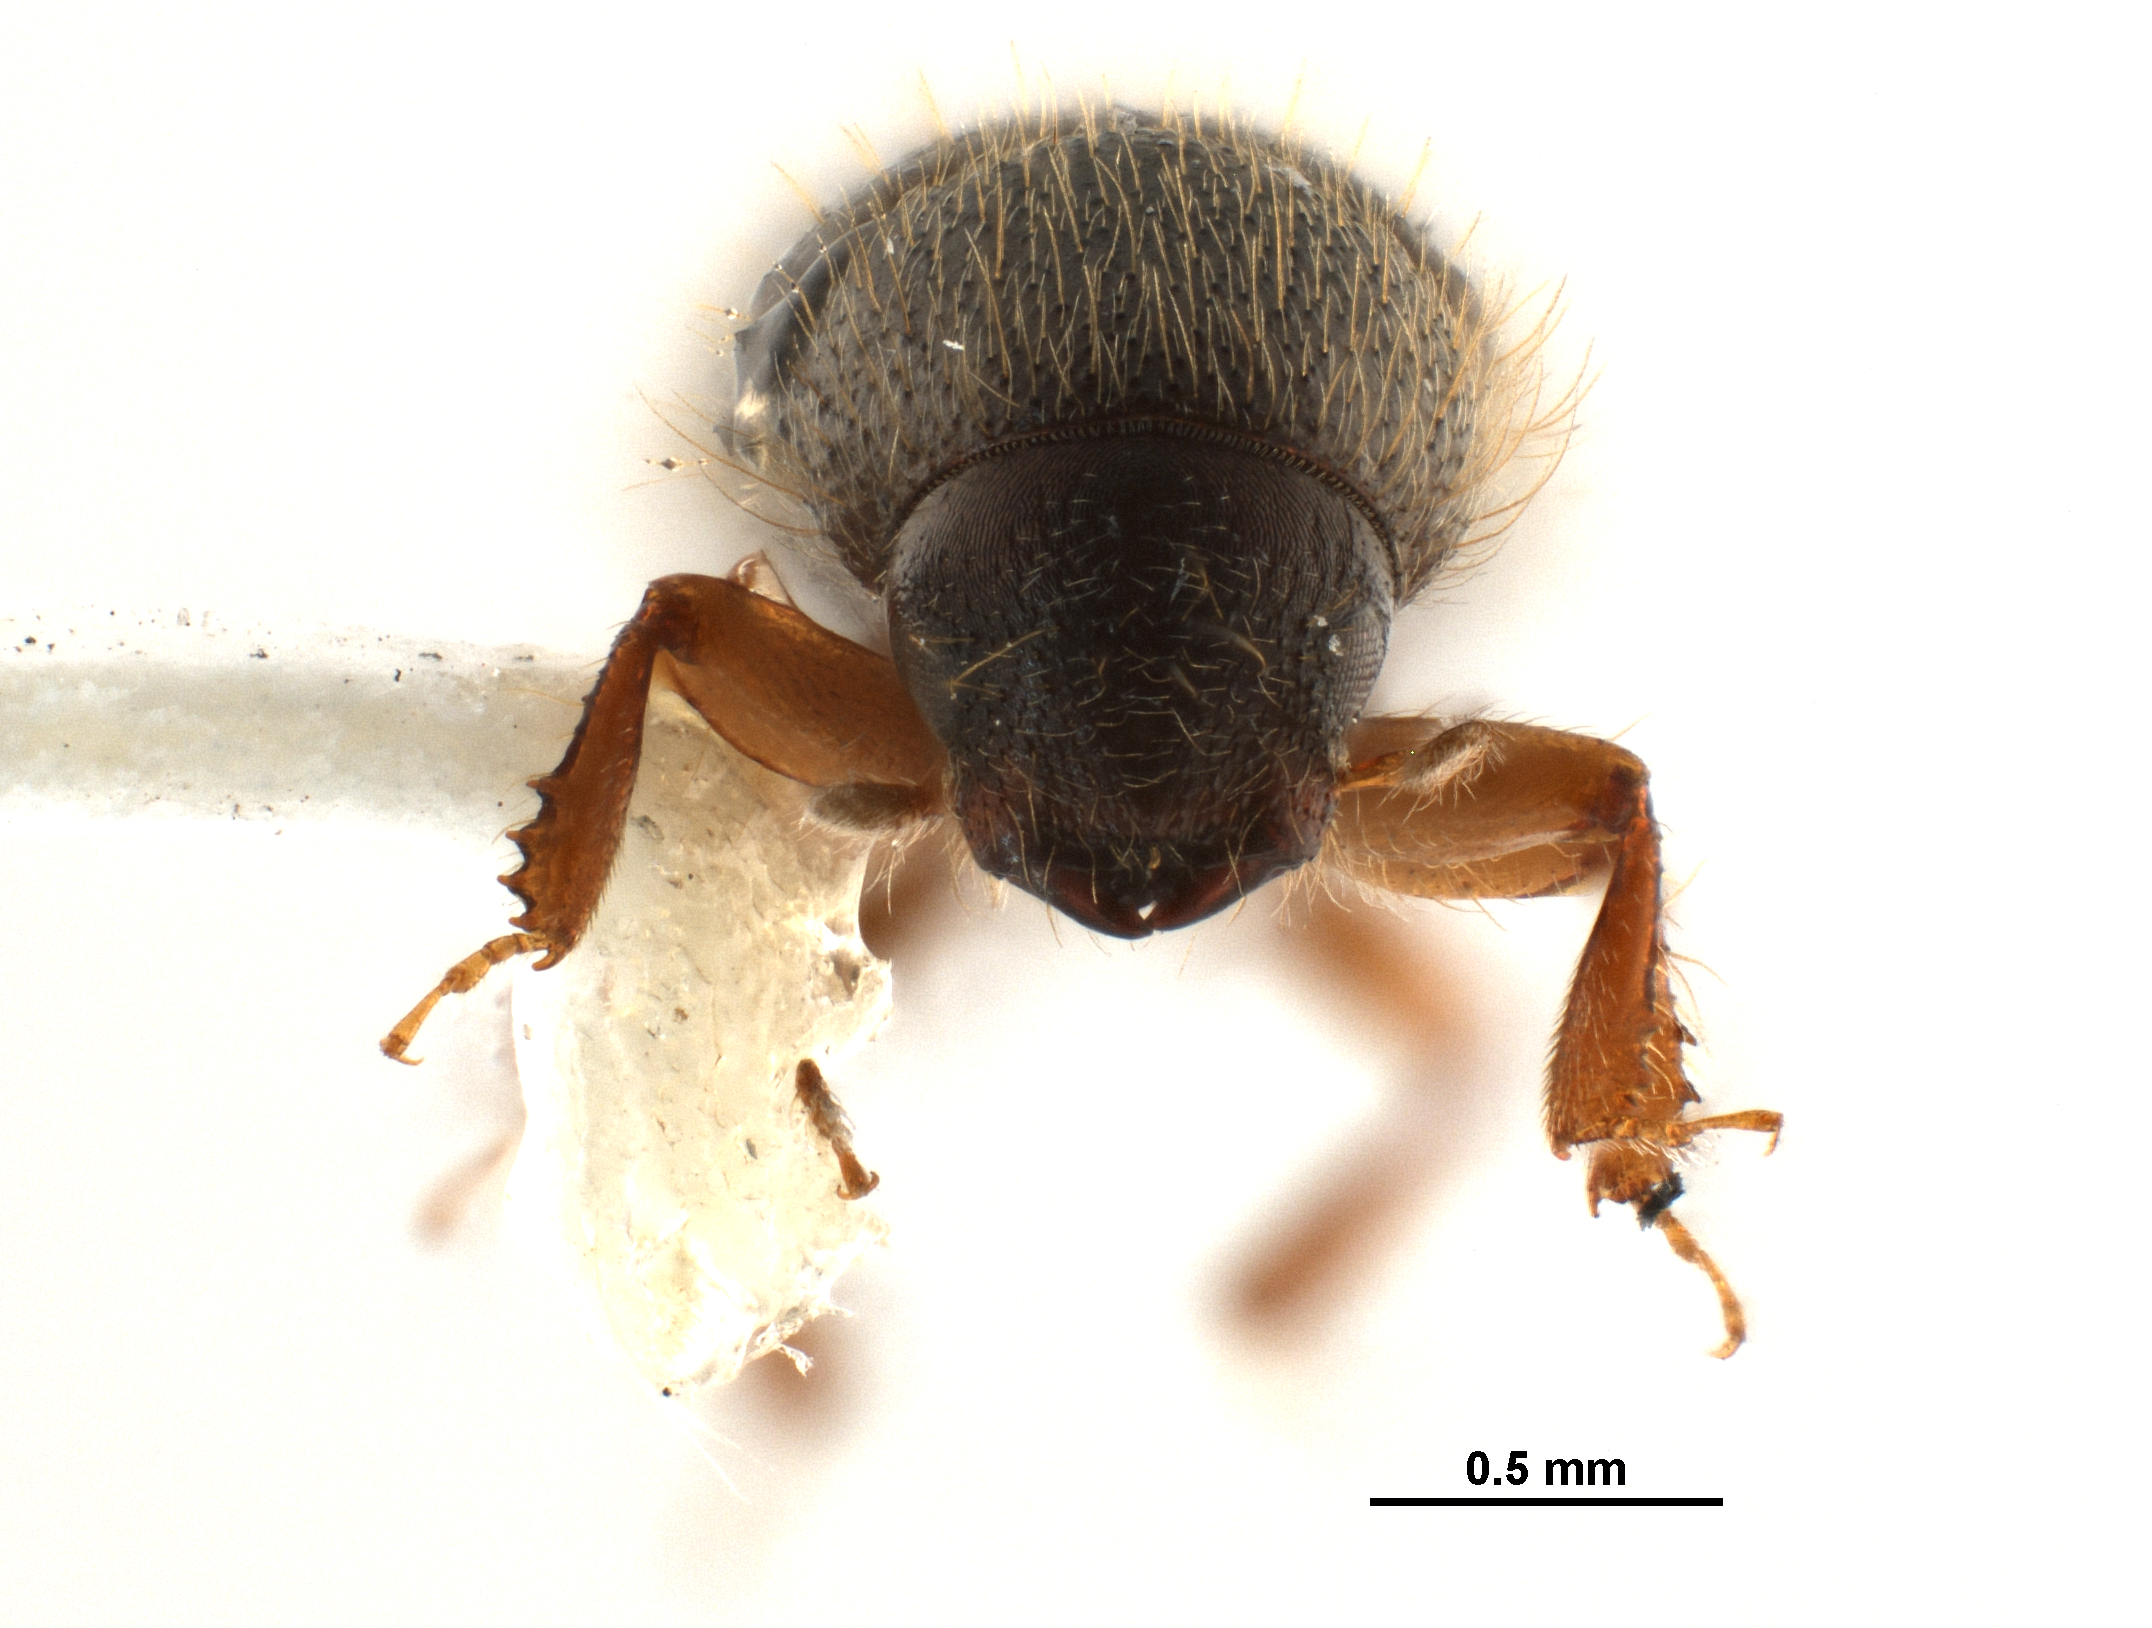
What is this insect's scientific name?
Coccotrypes pterydophytae
